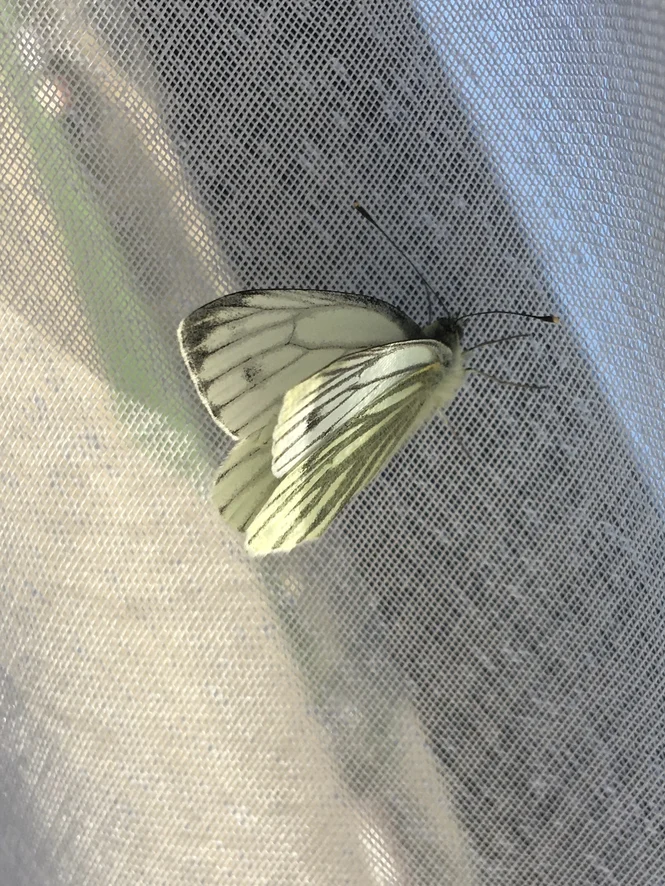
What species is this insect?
Pieris napi
